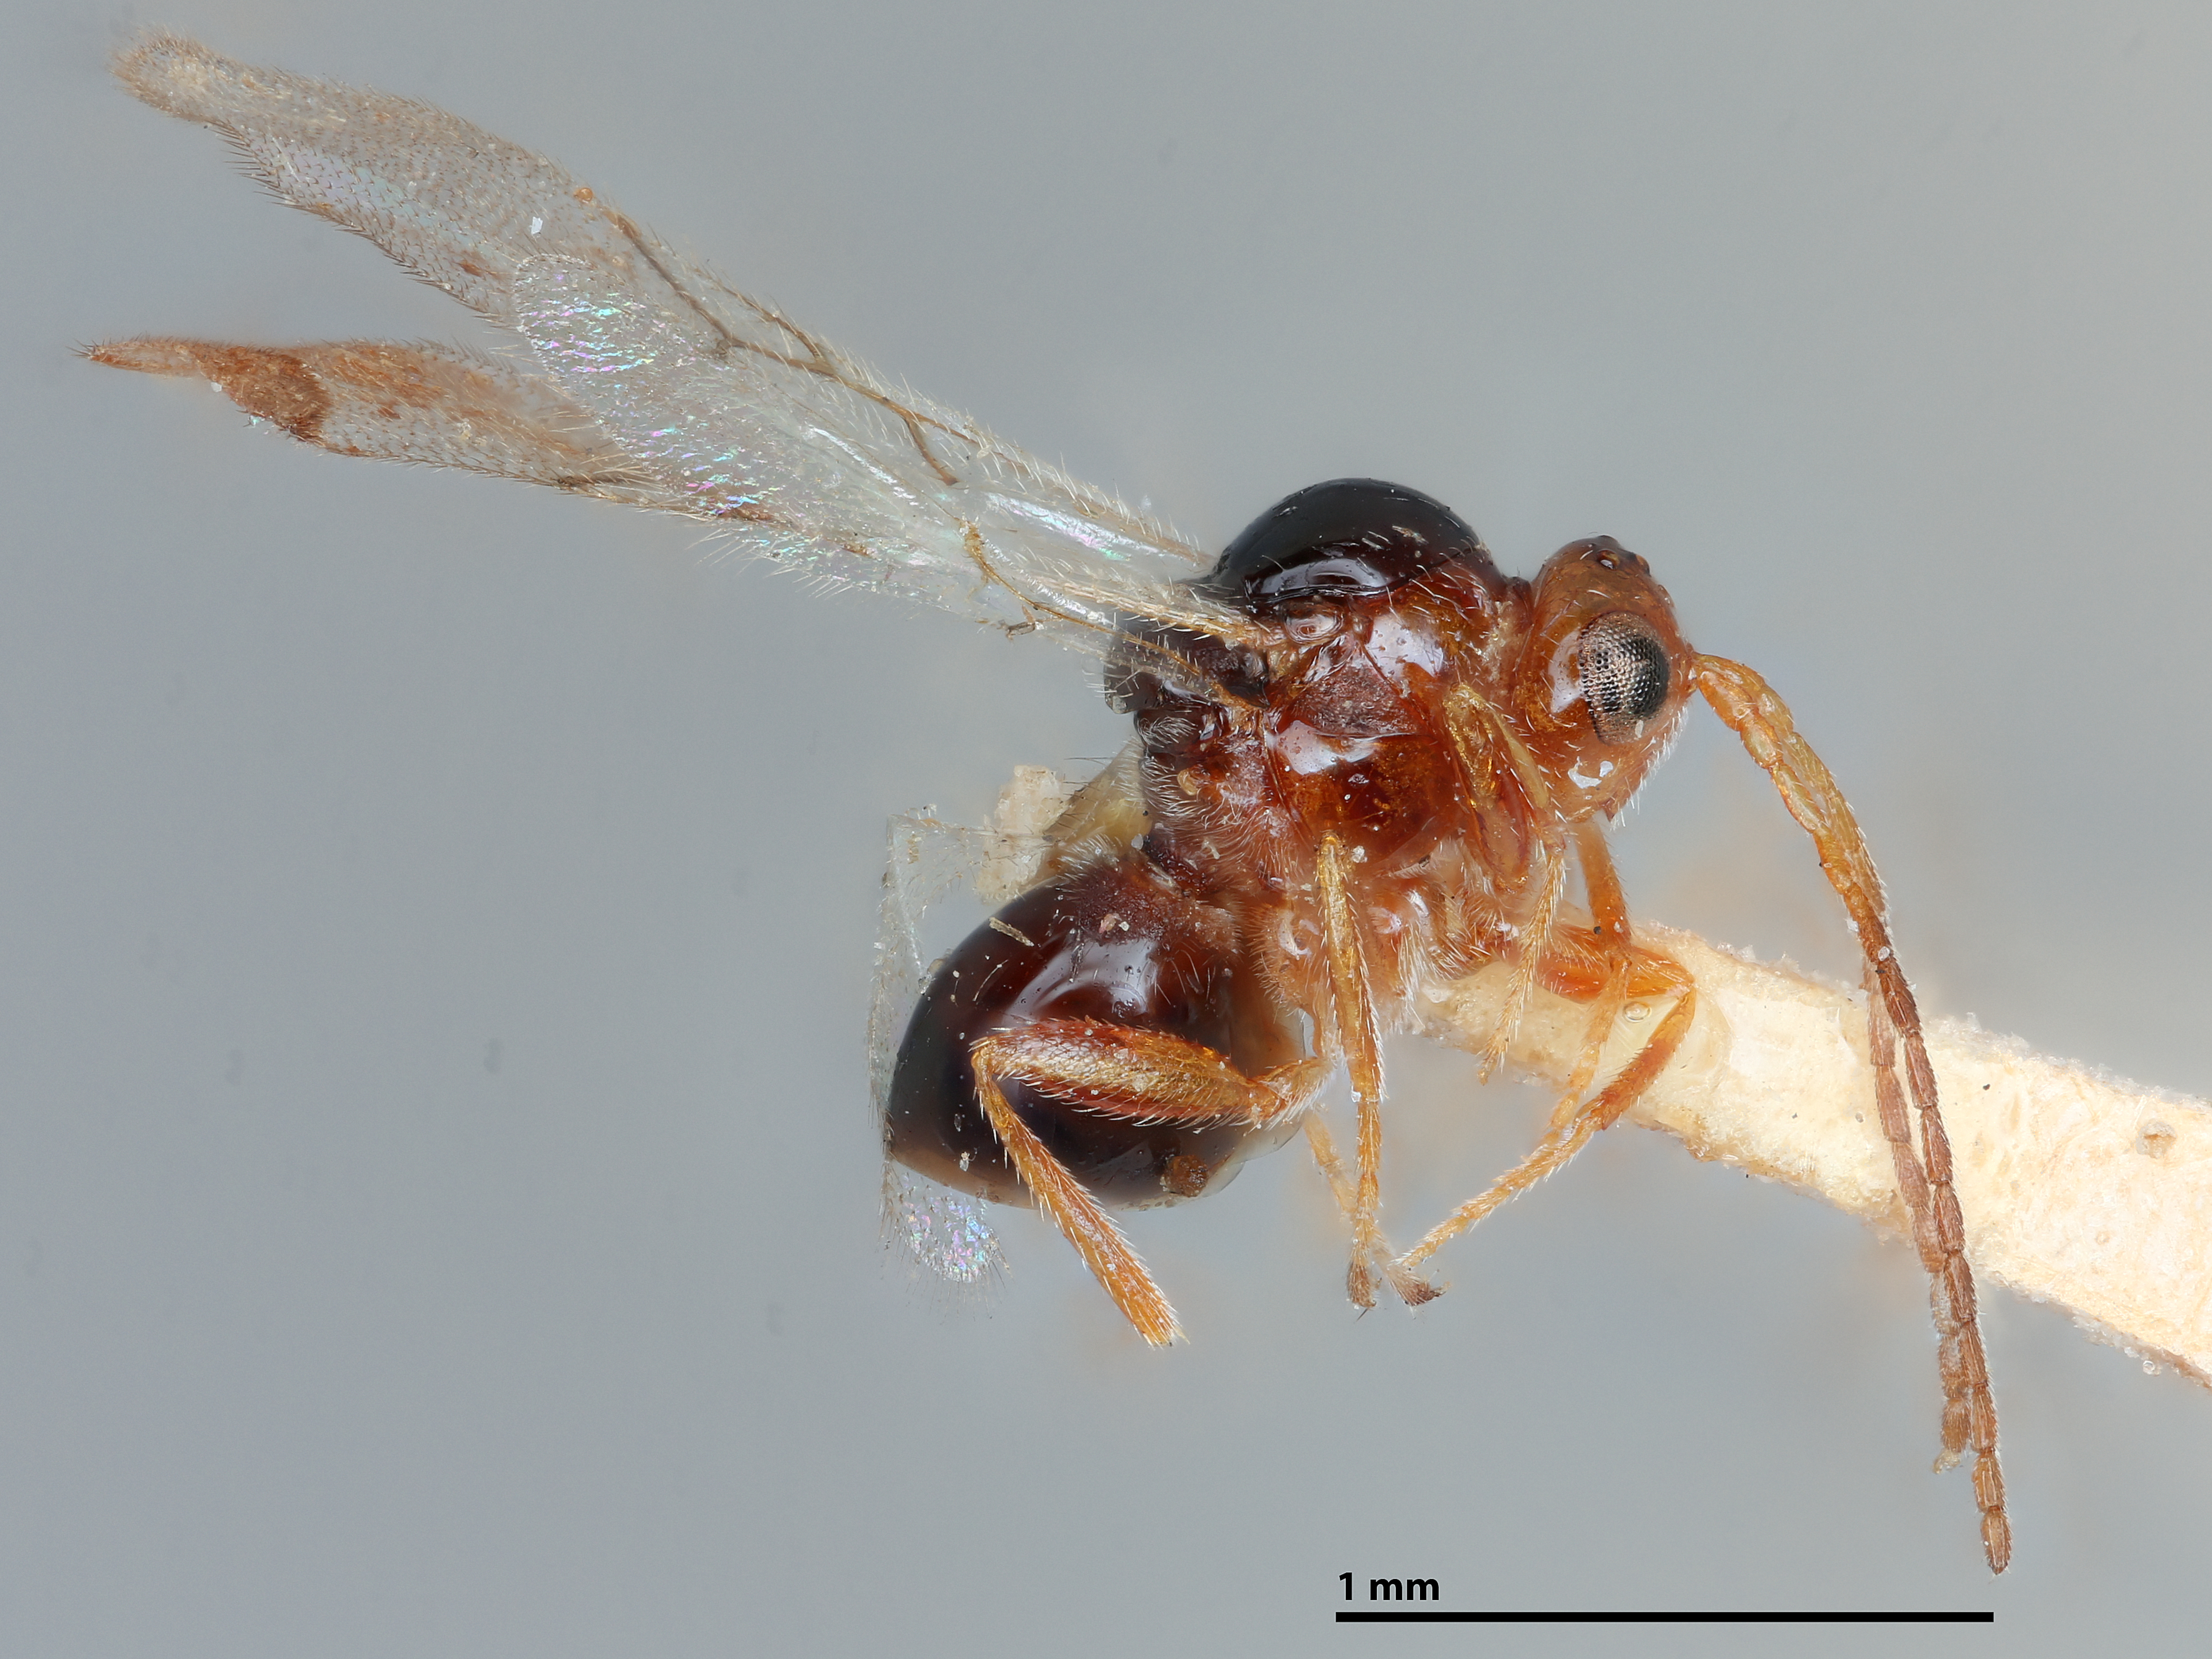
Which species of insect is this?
Dylita similis
